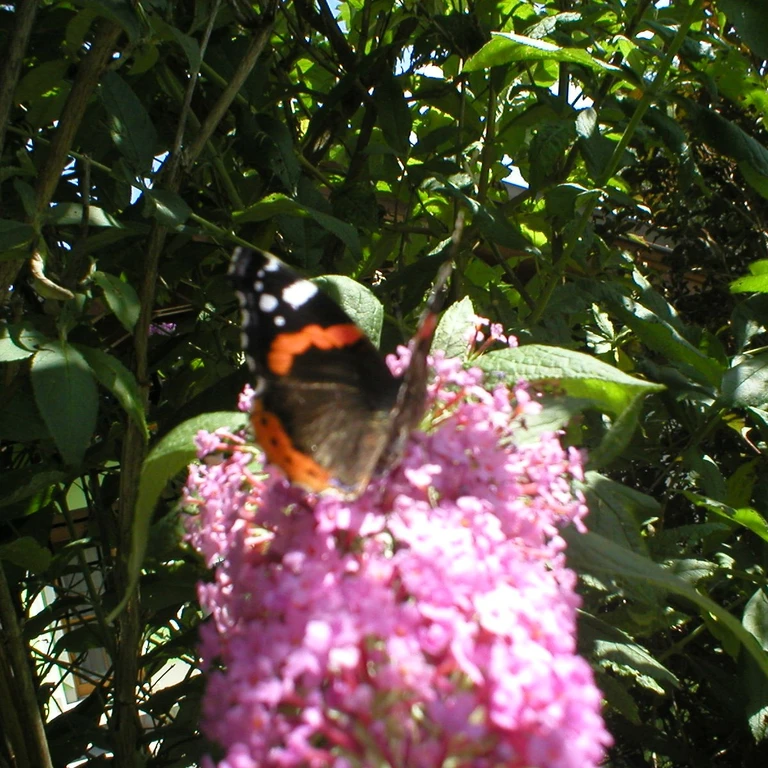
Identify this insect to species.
Vanessa atalanta
